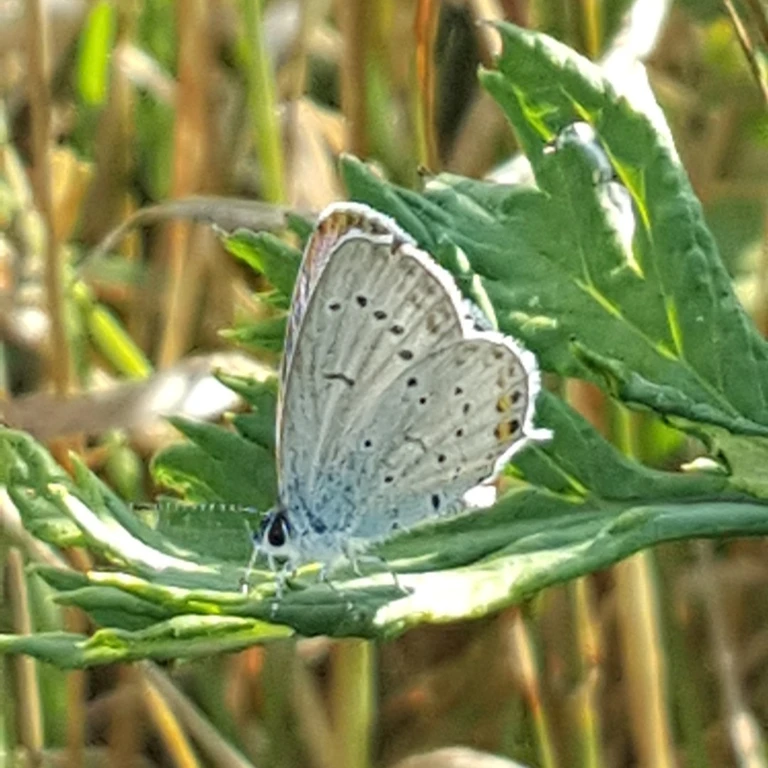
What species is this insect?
Cupido argiades (also Elkalyce argiades)
